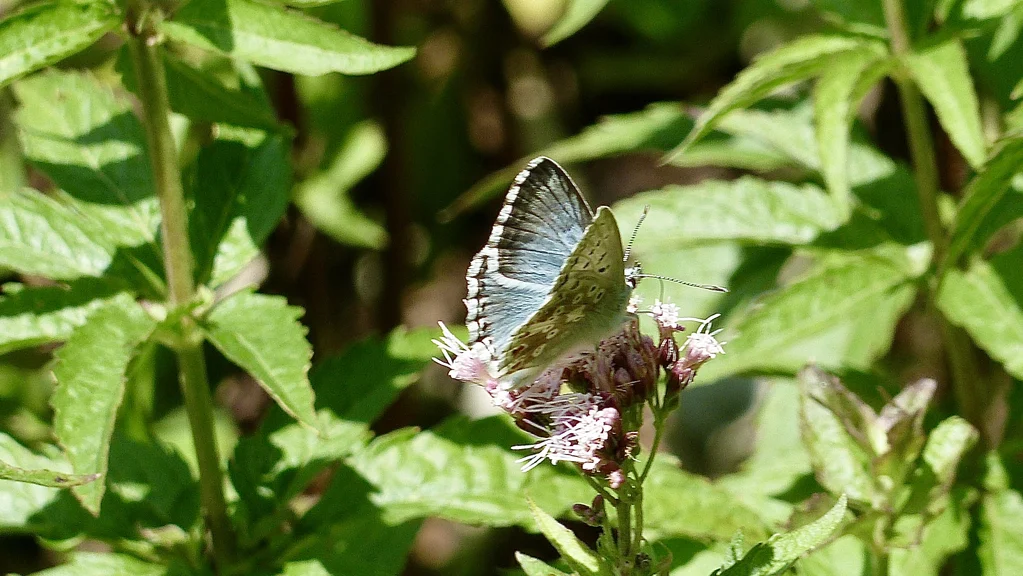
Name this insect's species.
Lysandra coridon
